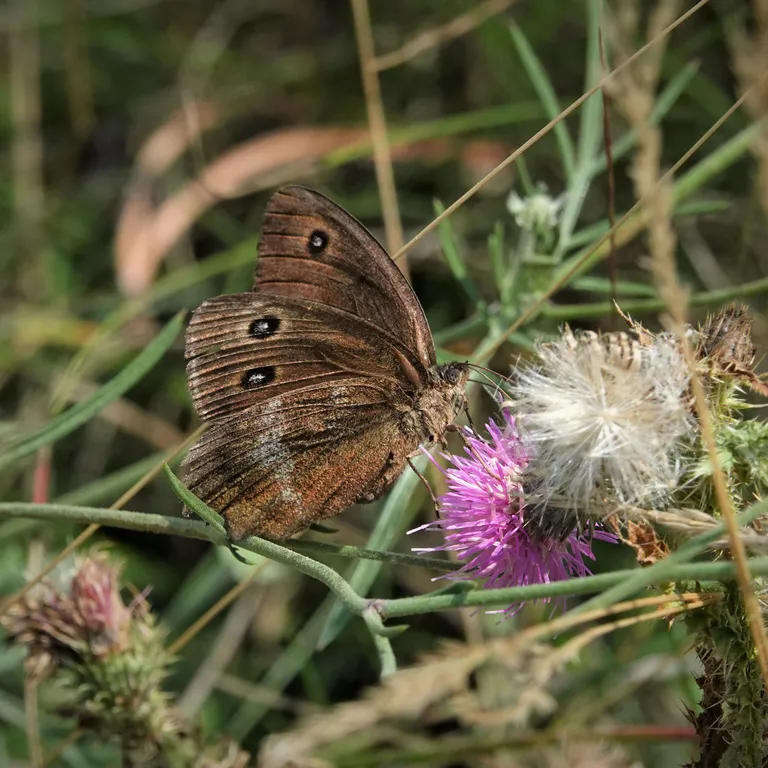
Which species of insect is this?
Minois dryas
